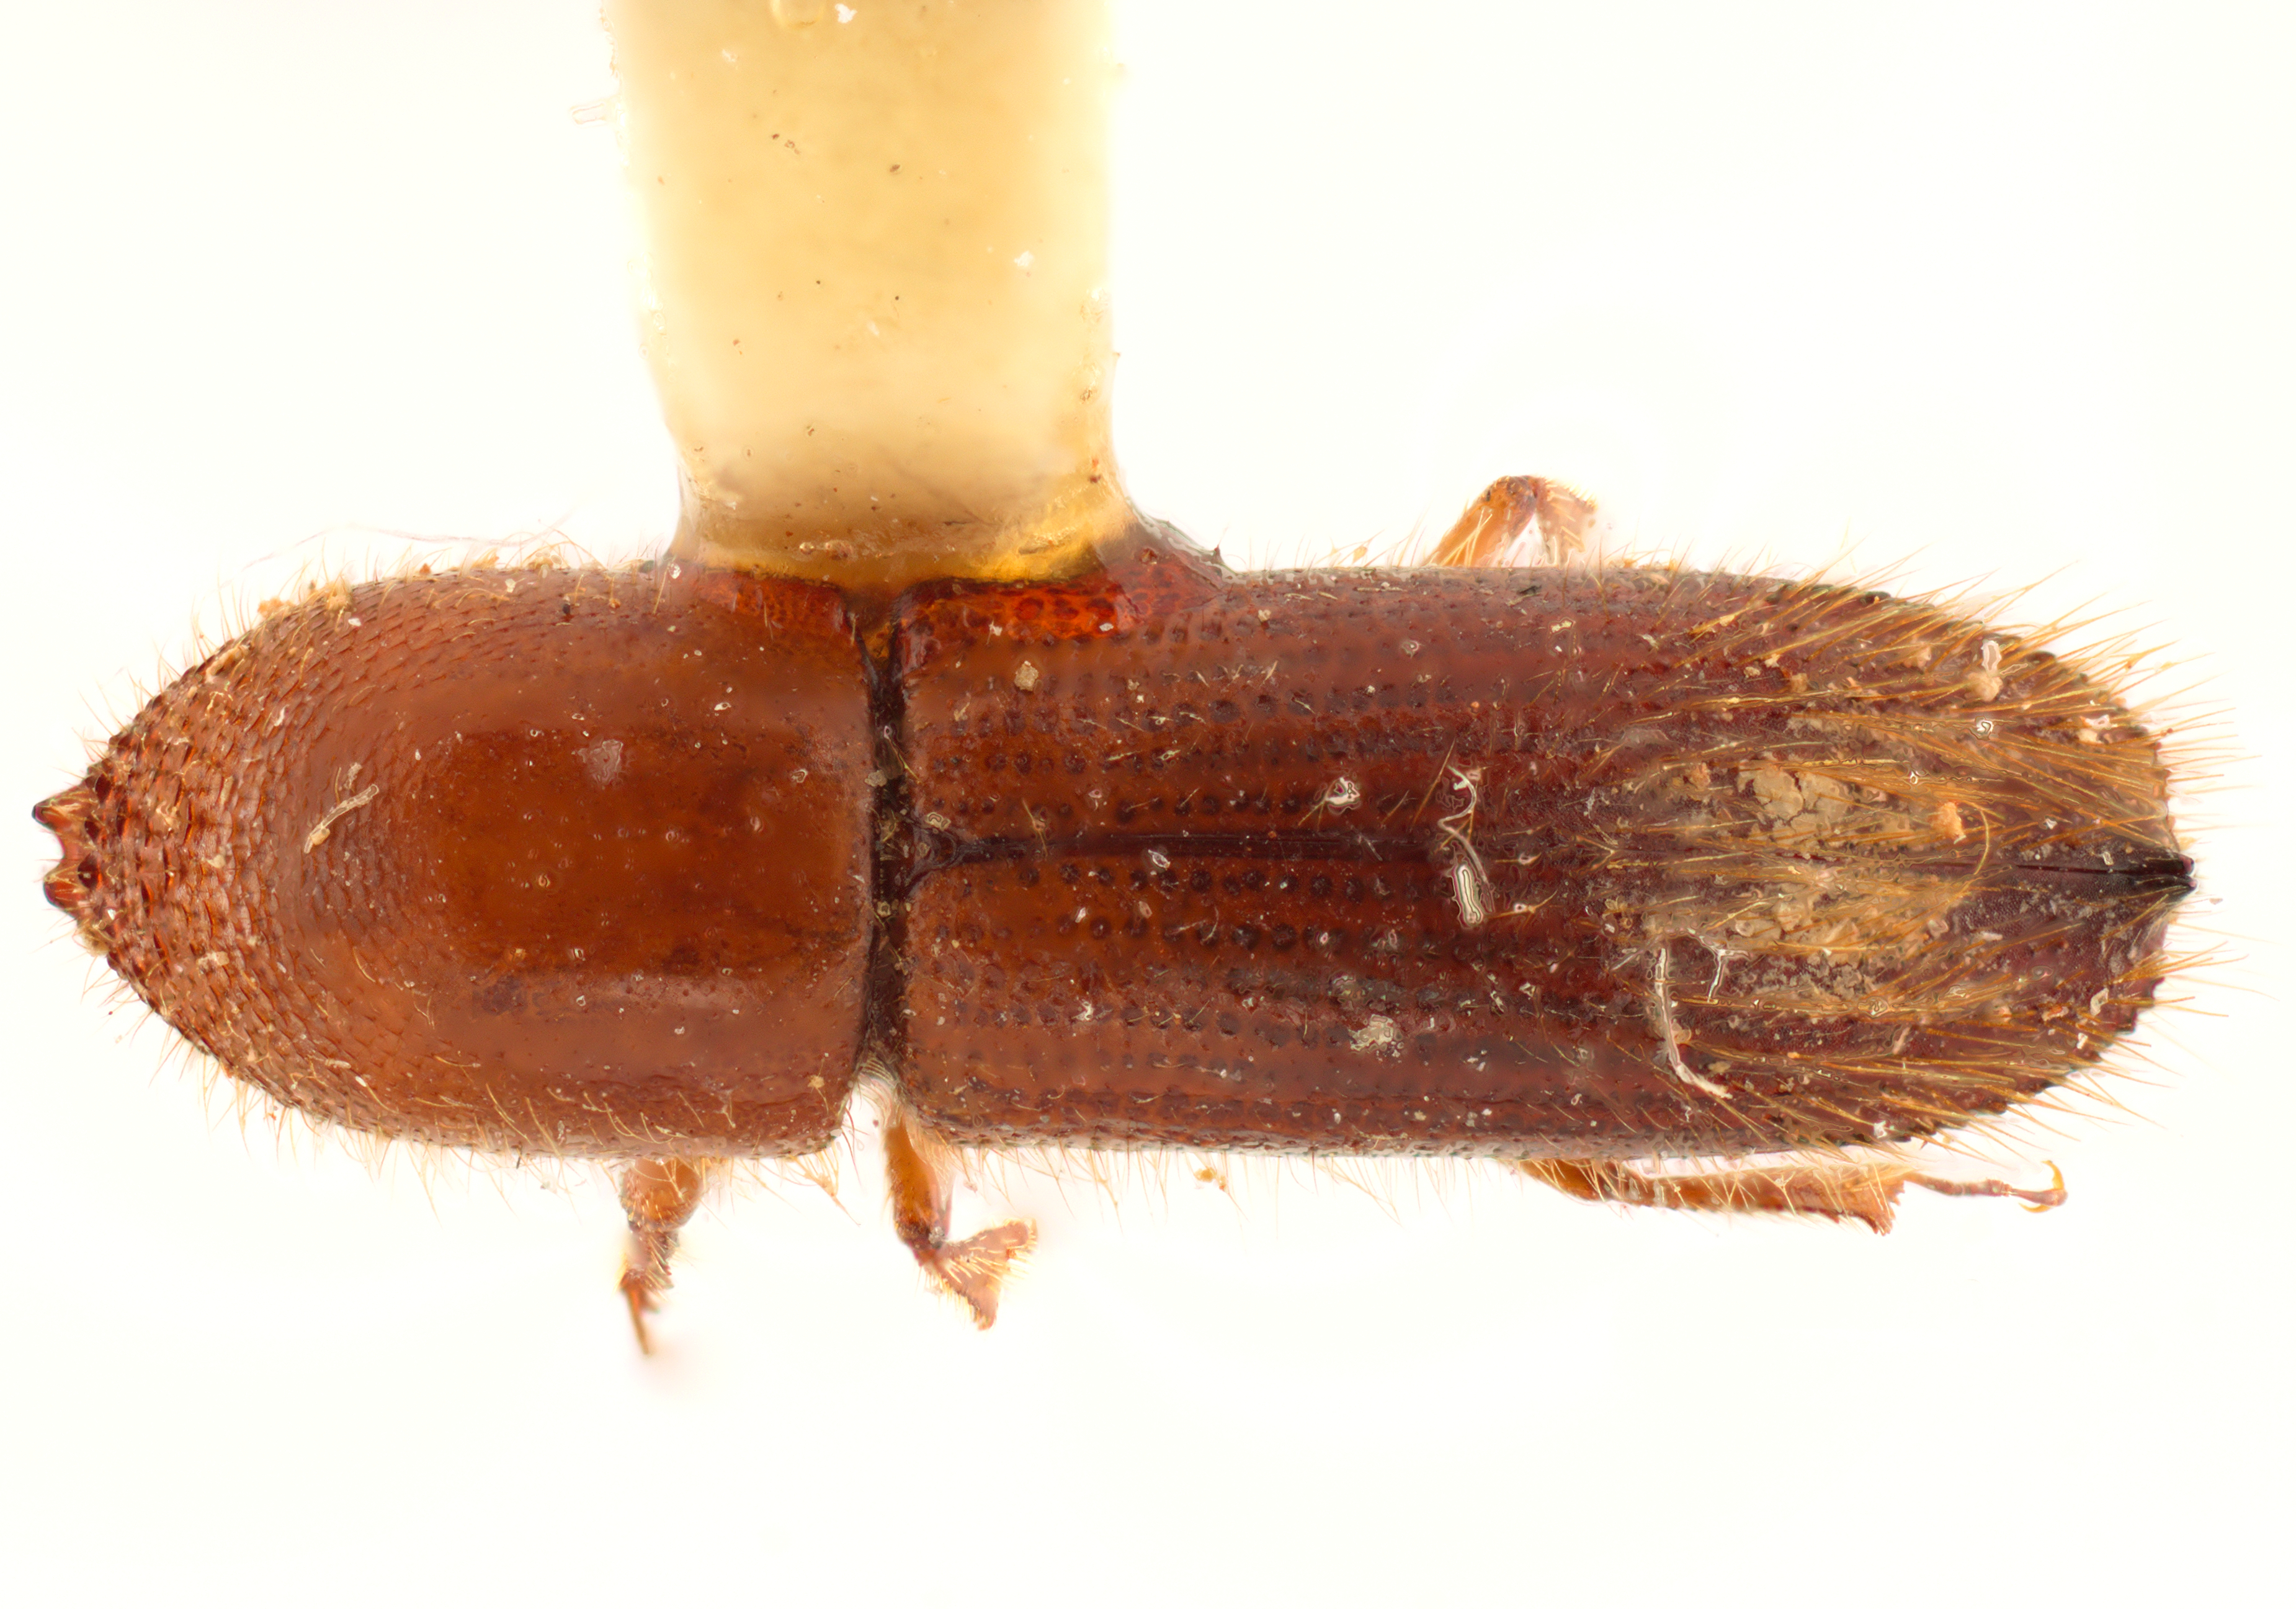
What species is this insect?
Sampsonius usurpatus
